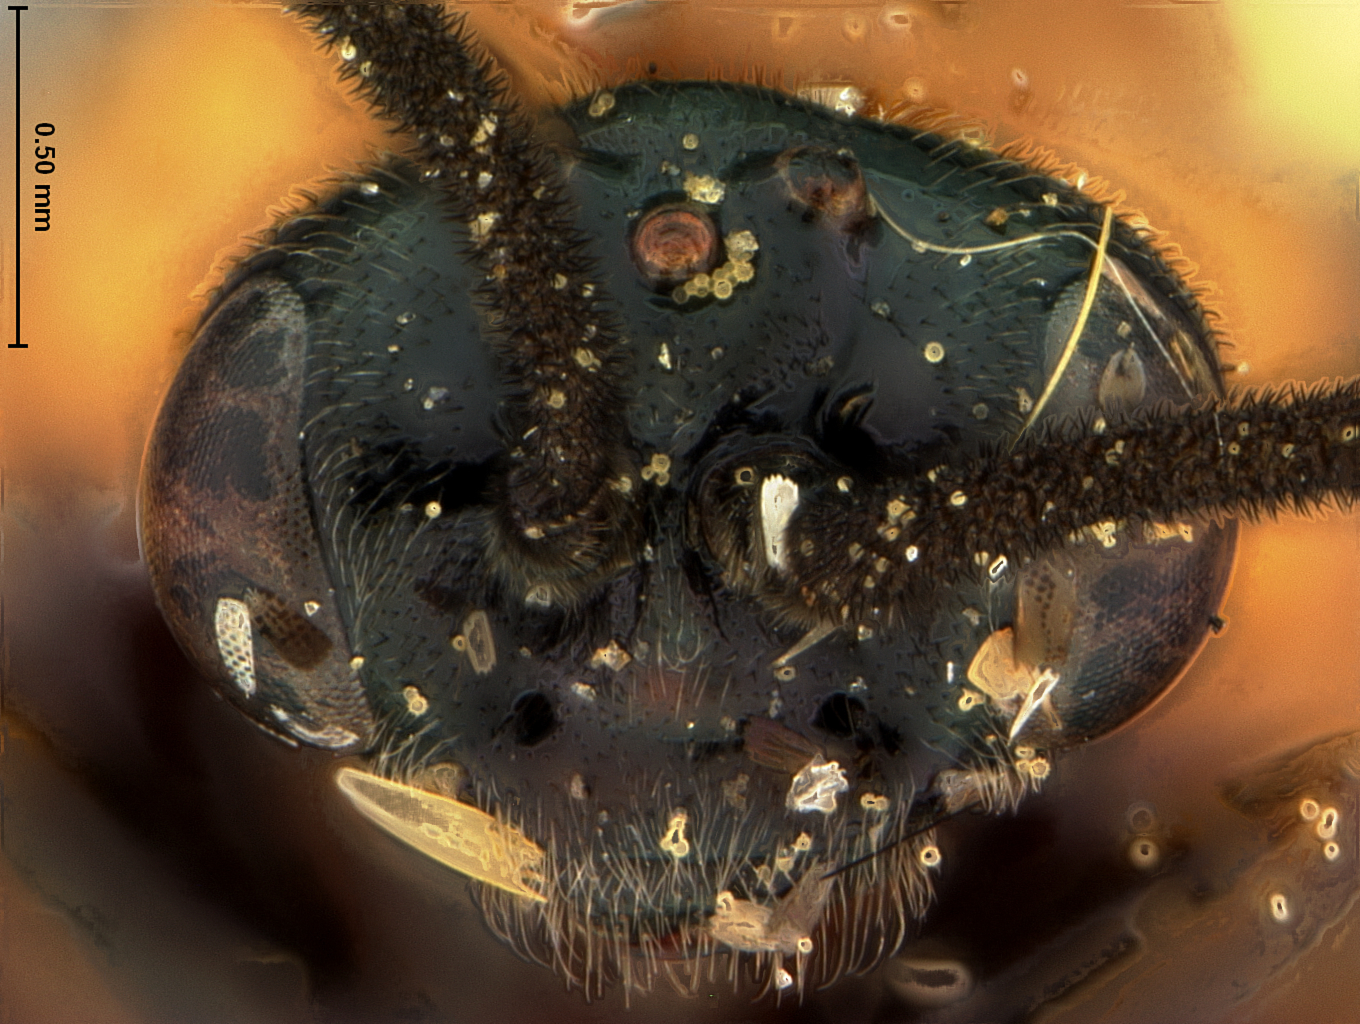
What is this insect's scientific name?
Sphacophilus rallus
